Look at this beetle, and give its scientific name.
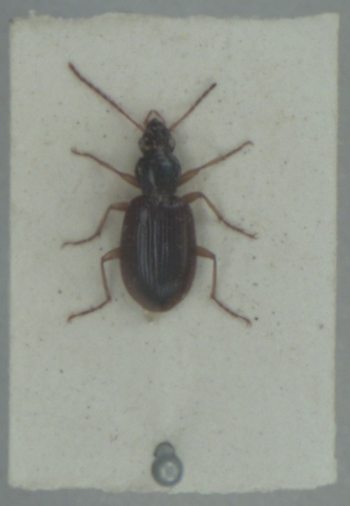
Paranchus albipes
